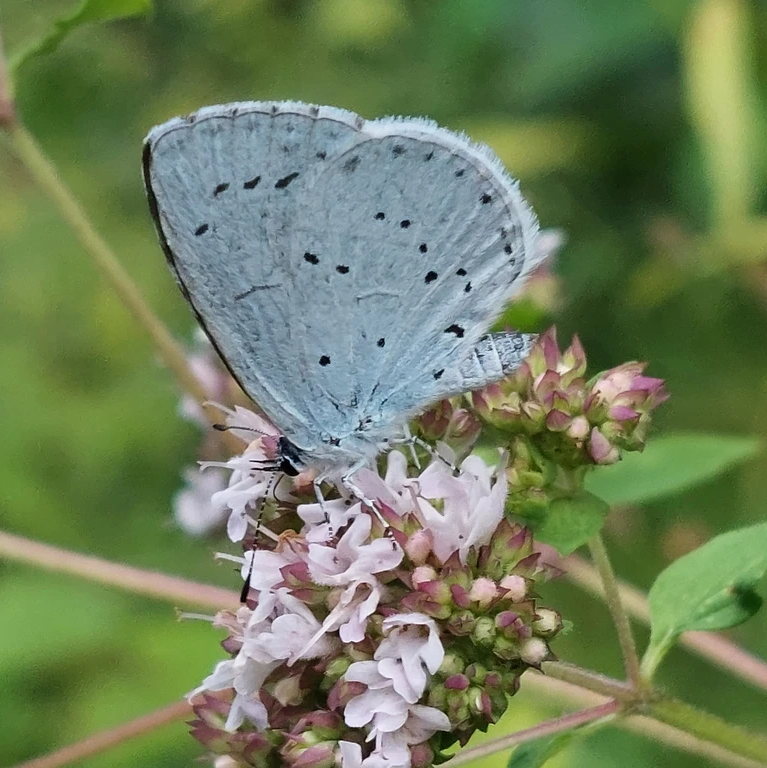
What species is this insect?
Celastrina argiolus
